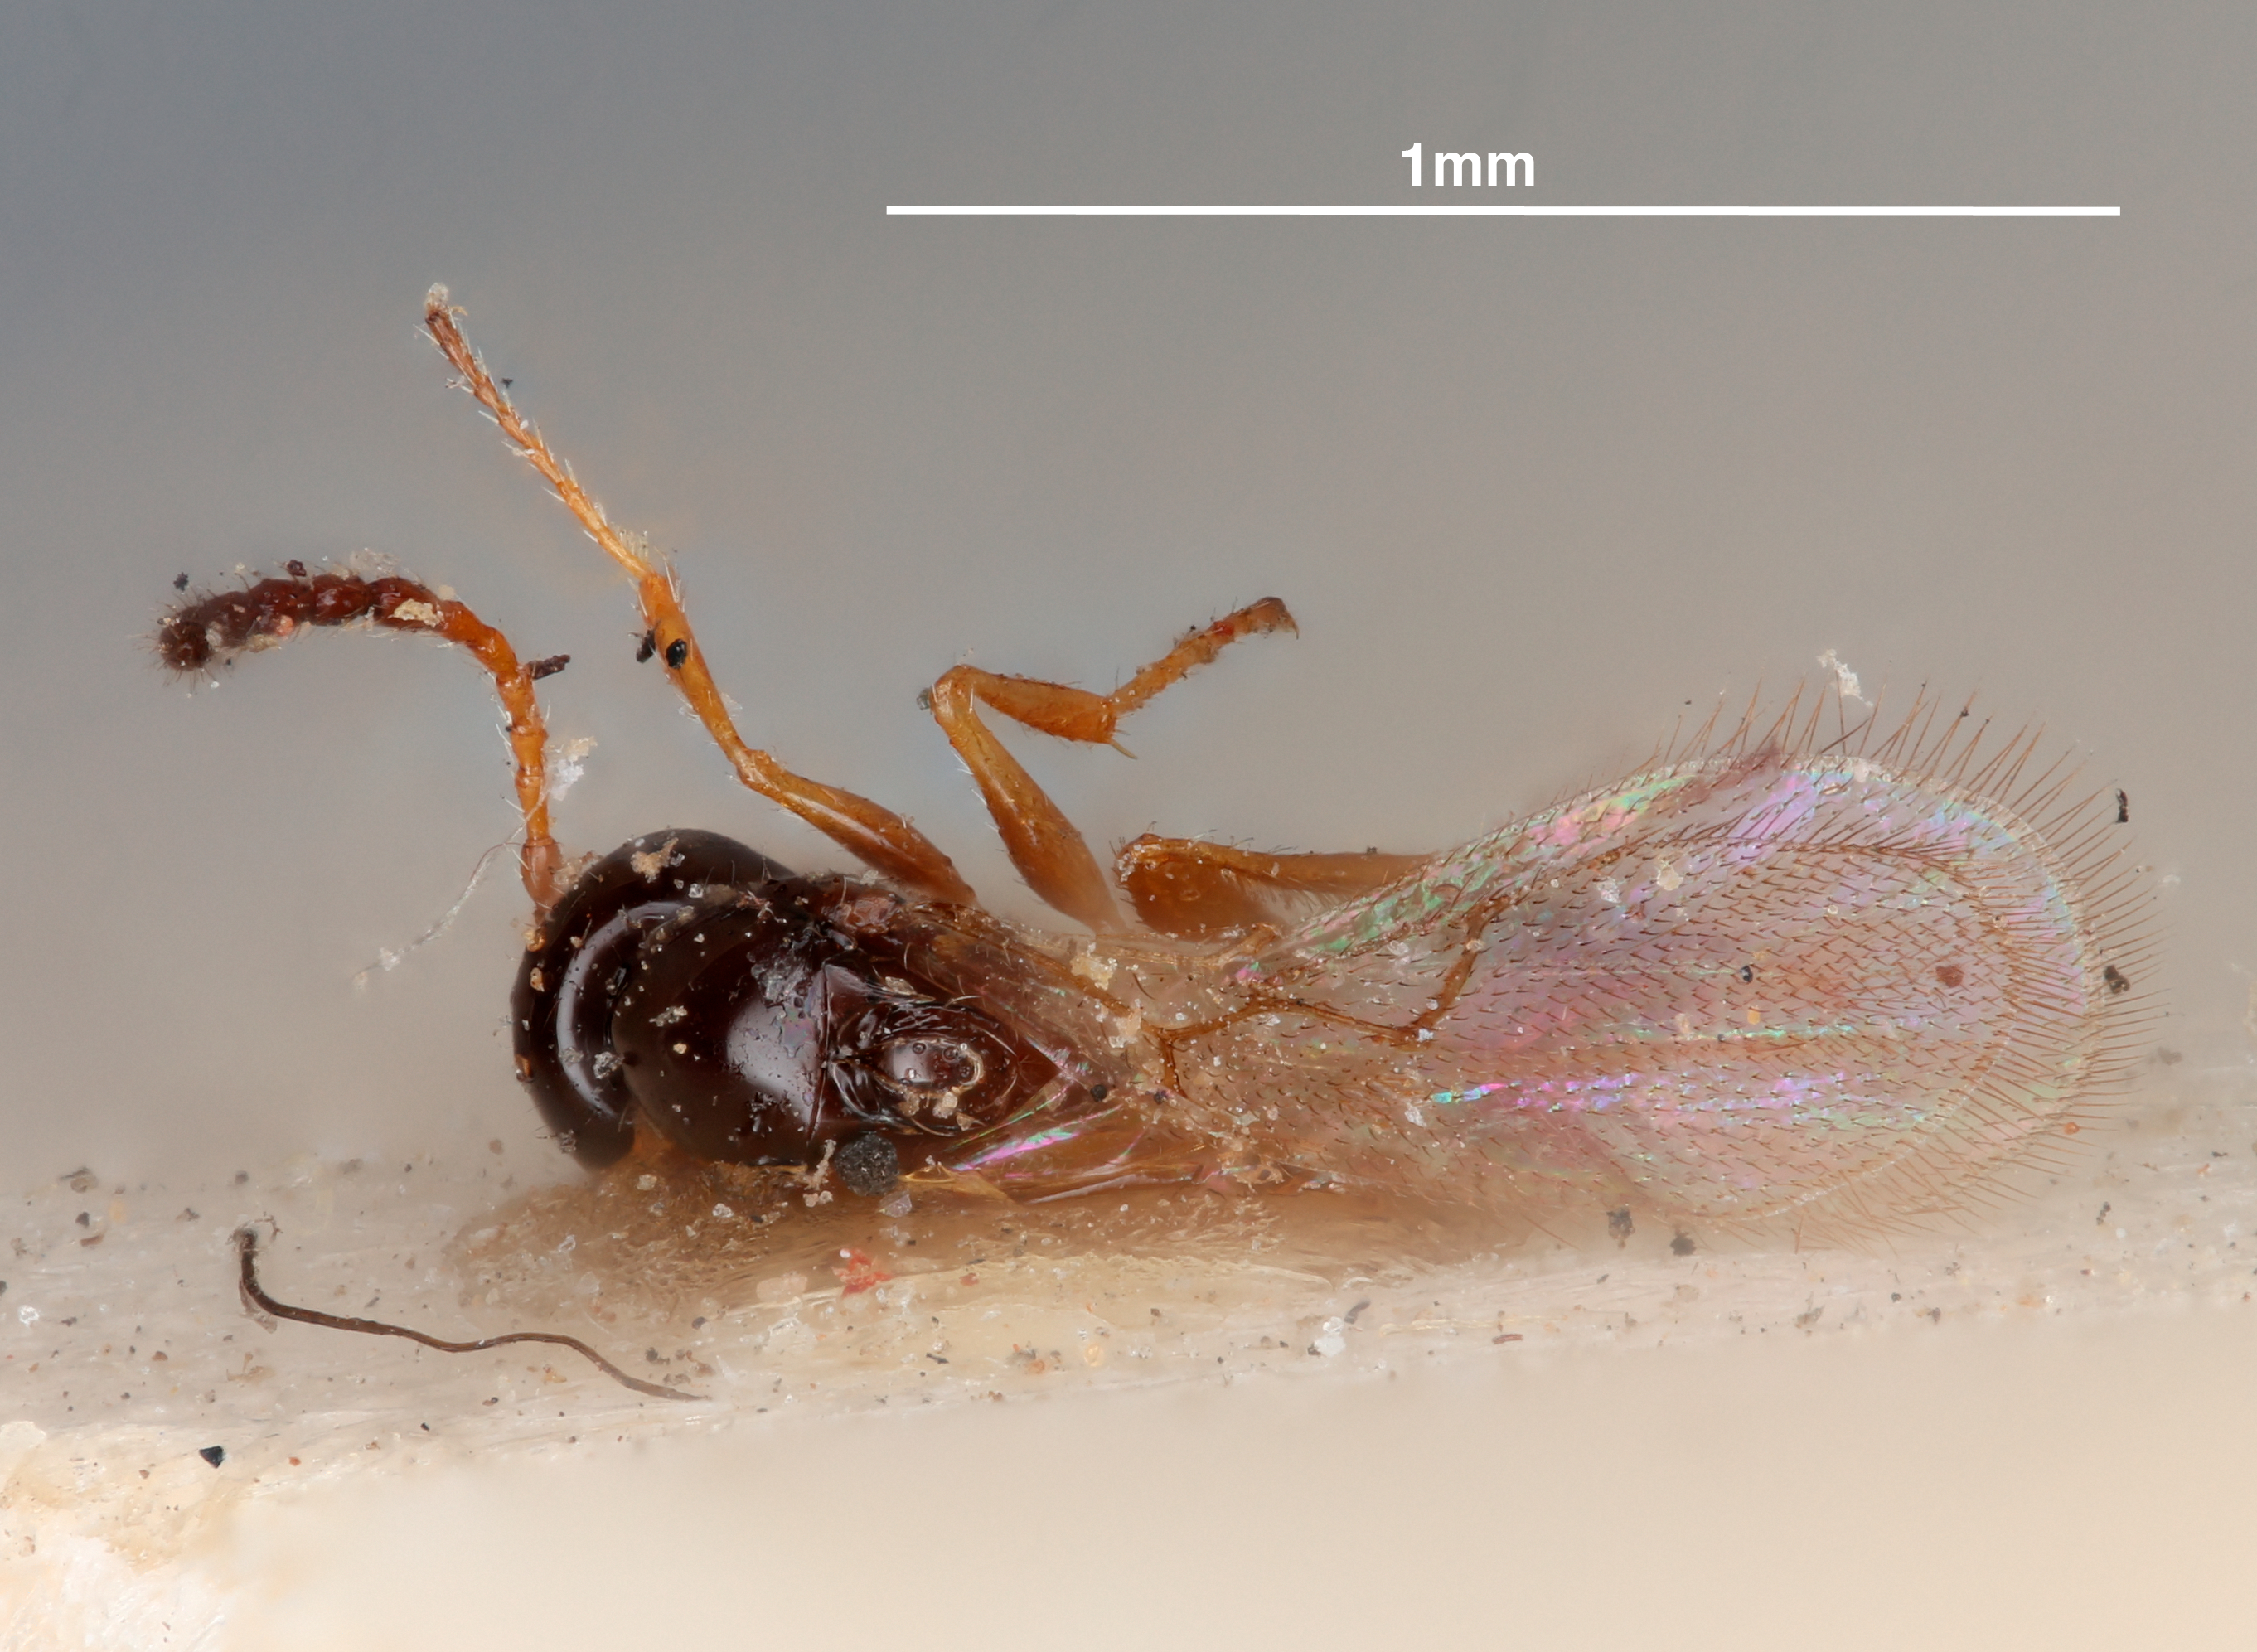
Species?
Hexaplasta unifoveata
